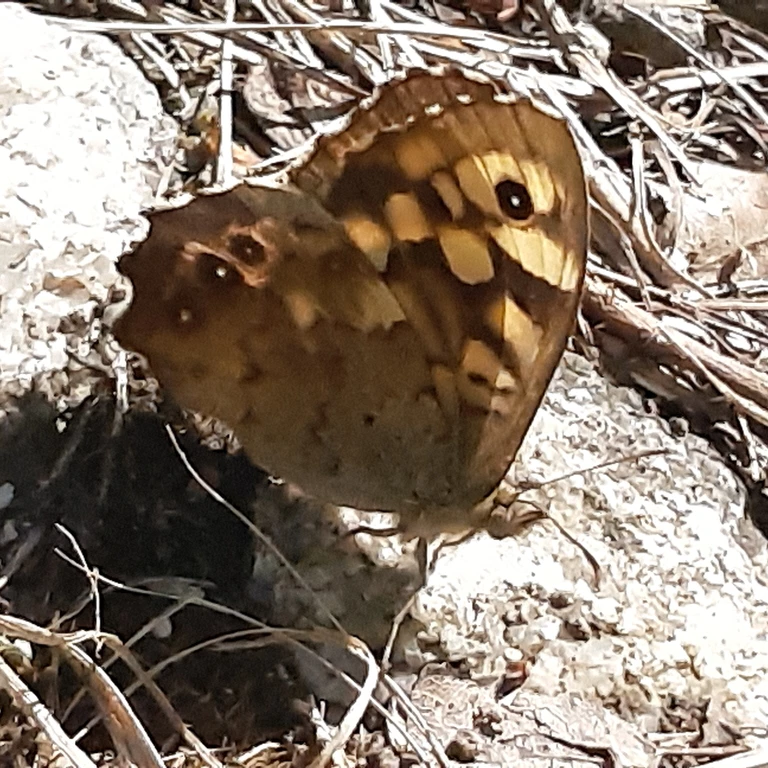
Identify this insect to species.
Pararge aegeria
